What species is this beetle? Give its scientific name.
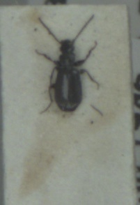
Microlestes maurus
